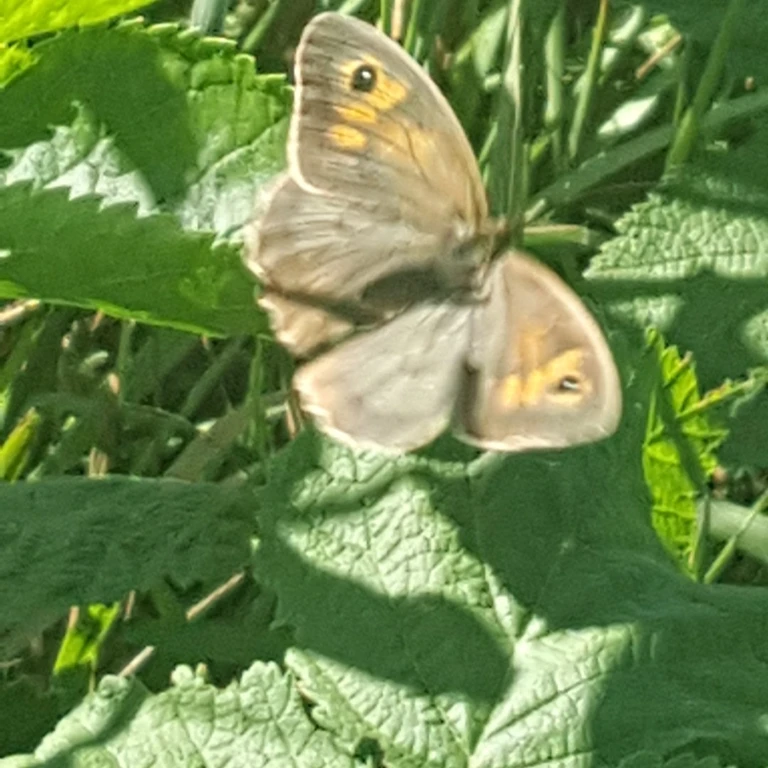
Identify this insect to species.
Maniola jurtina
